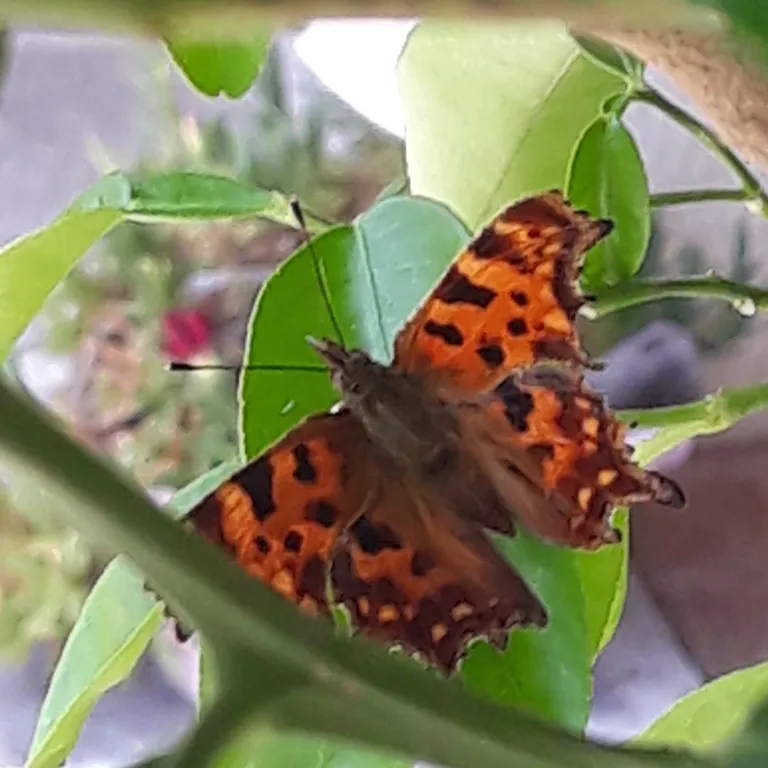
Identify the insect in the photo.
Polygonia c-album
